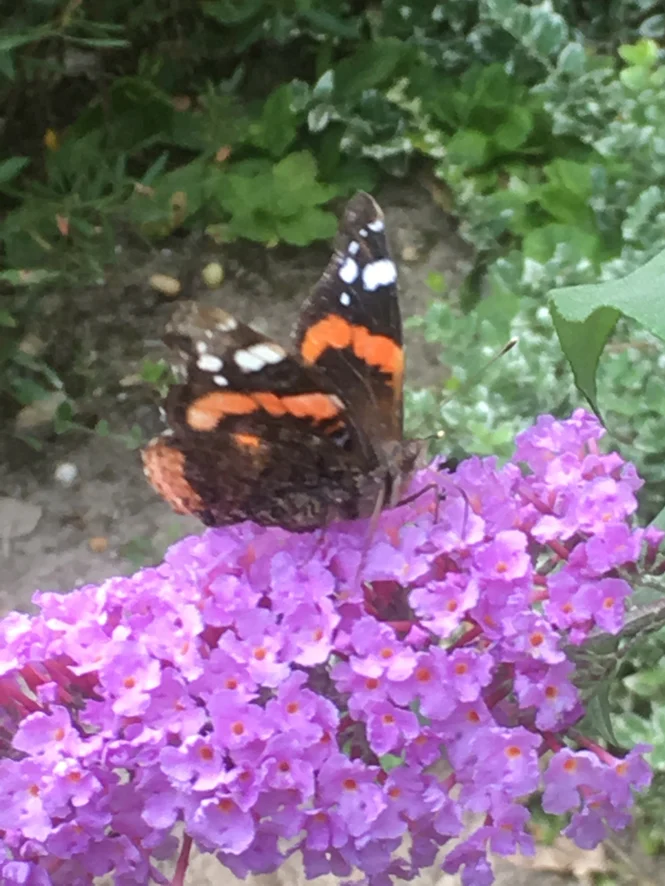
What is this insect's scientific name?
Vanessa atalanta
